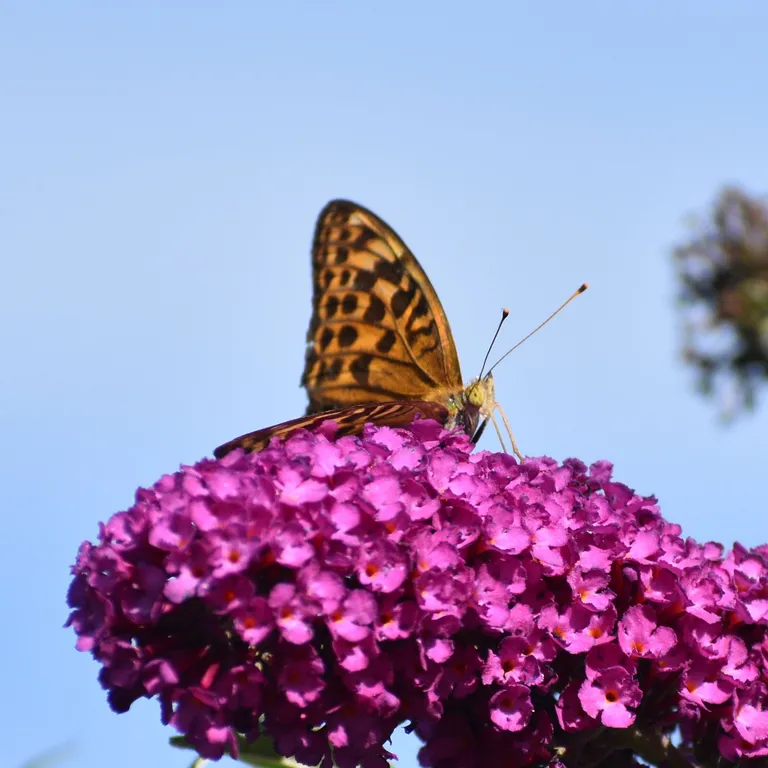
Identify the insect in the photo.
Argynnis paphia
